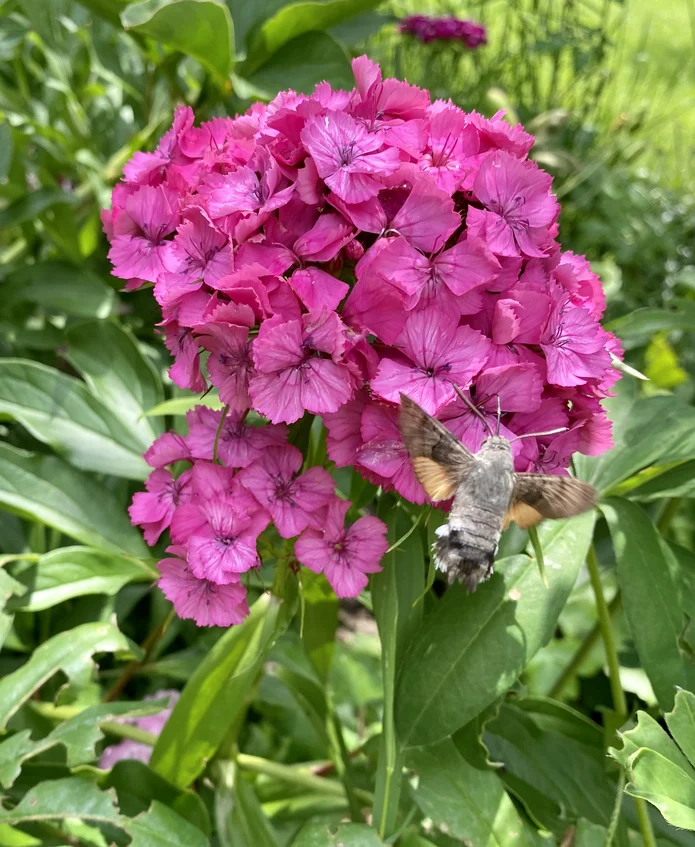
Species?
Macroglossum stellatarum
